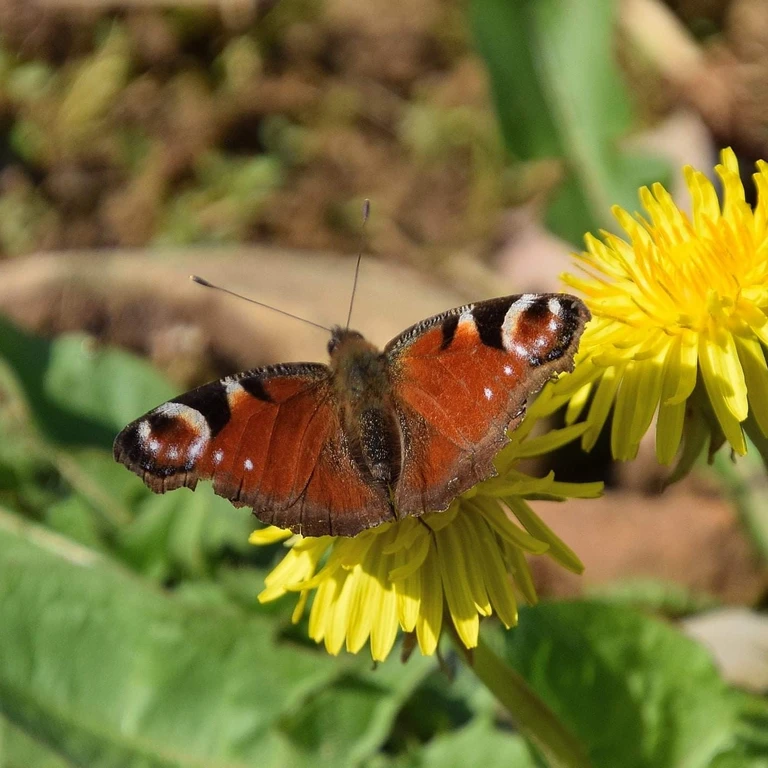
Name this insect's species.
Aglais io
